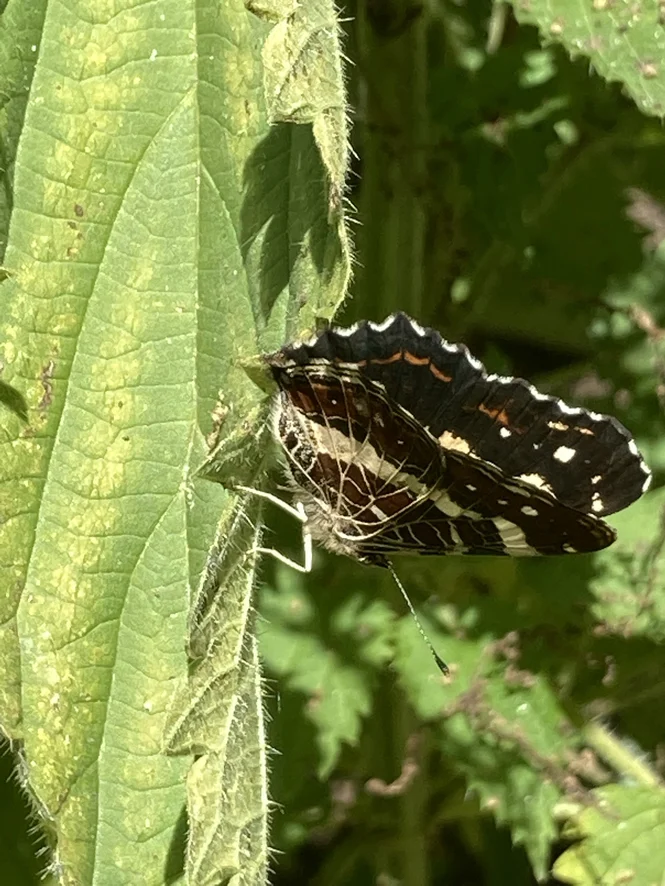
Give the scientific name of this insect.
Araschnia levana
